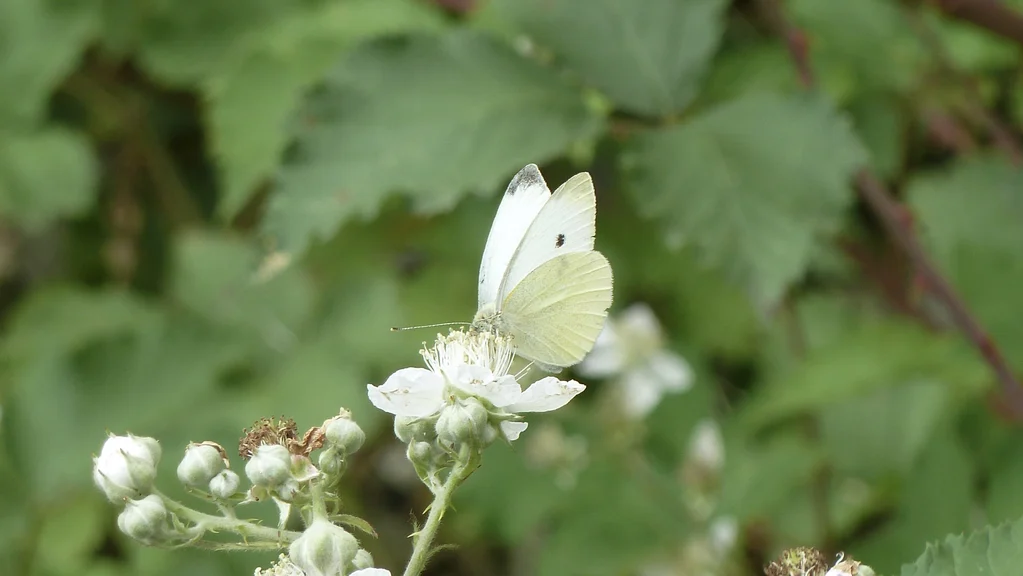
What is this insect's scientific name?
Pieris rapae
